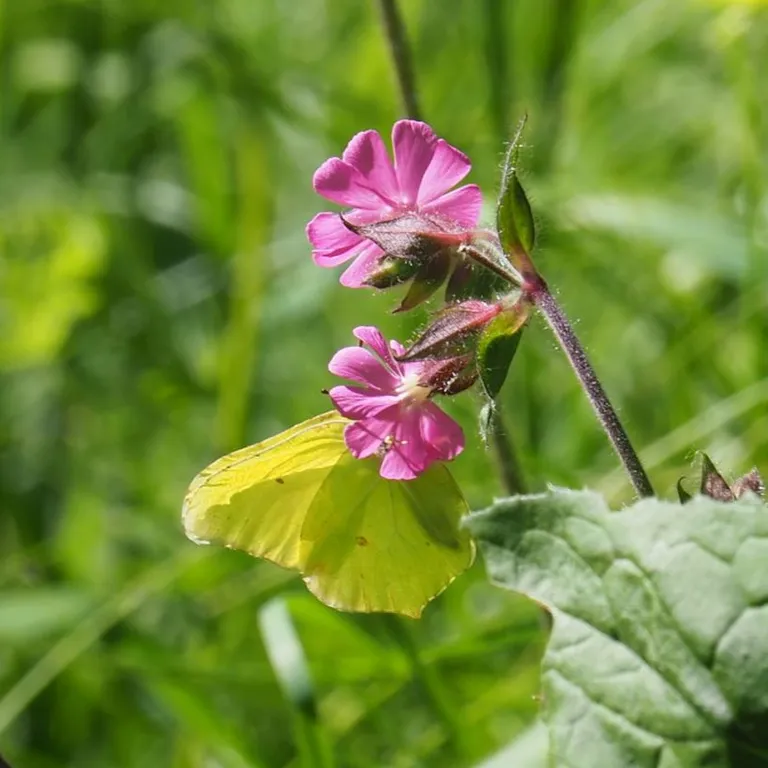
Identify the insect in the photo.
Gonepteryx rhamni
